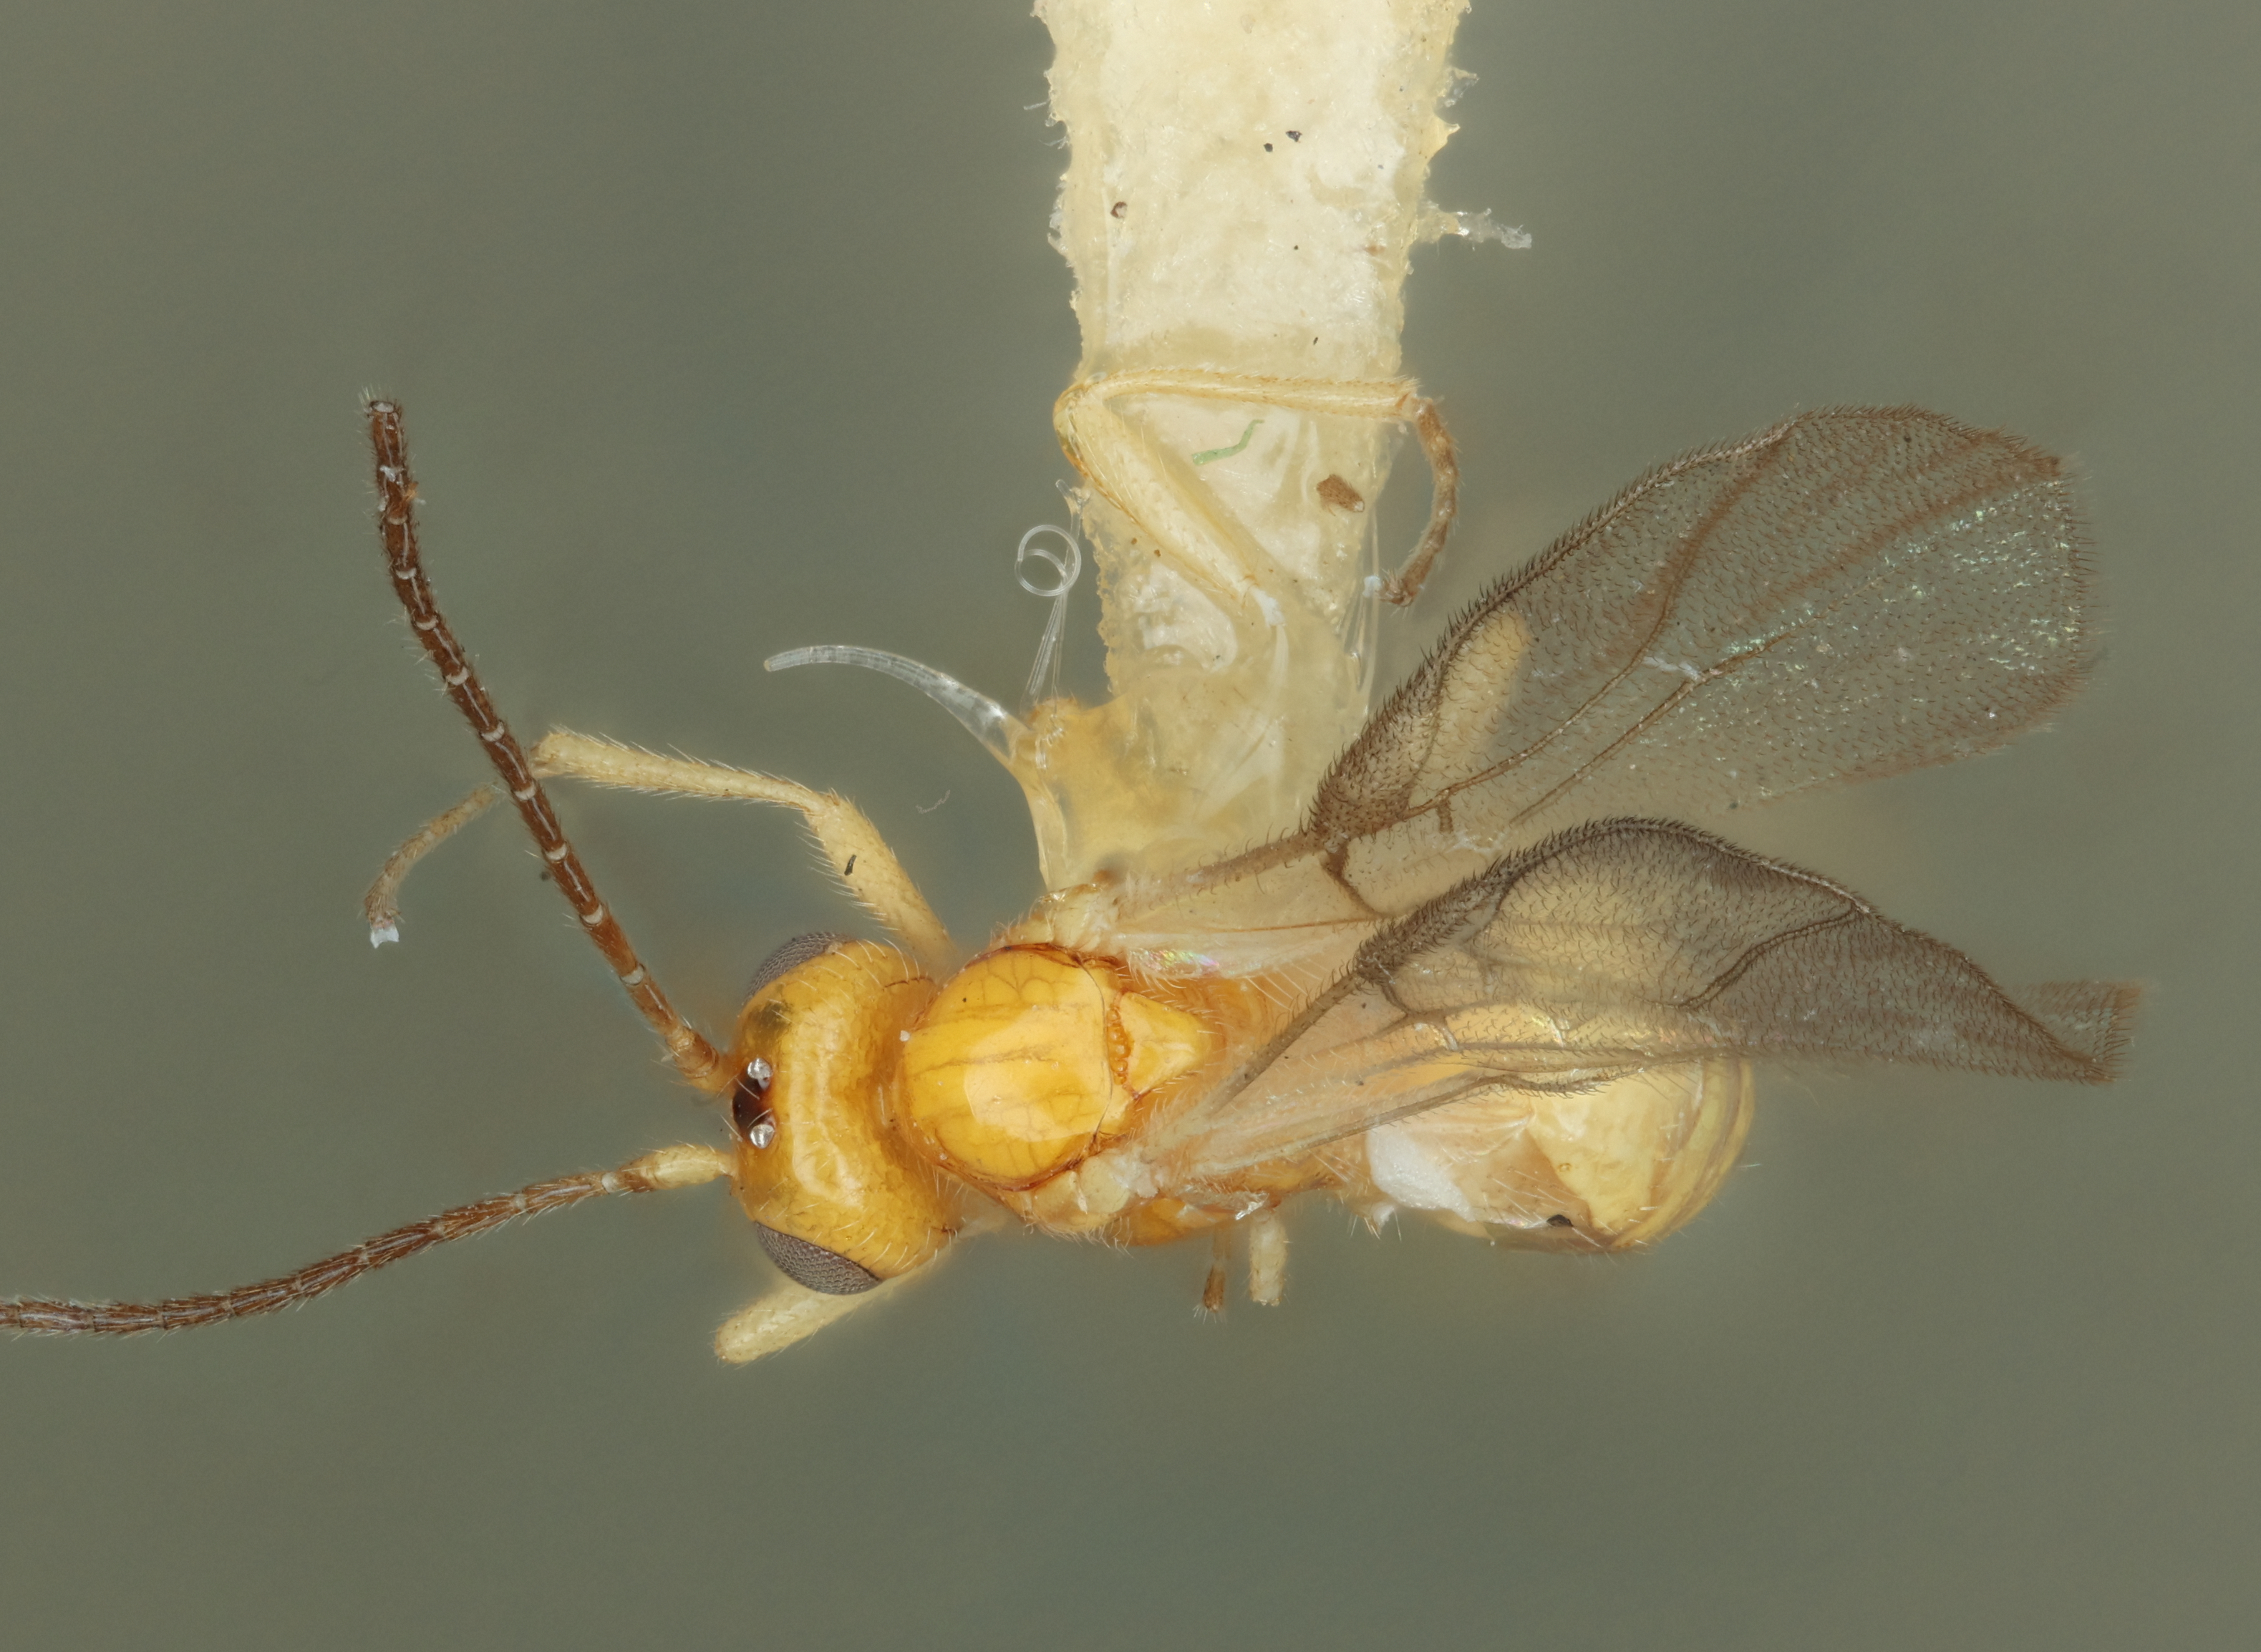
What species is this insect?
Opius dizygomyzae
